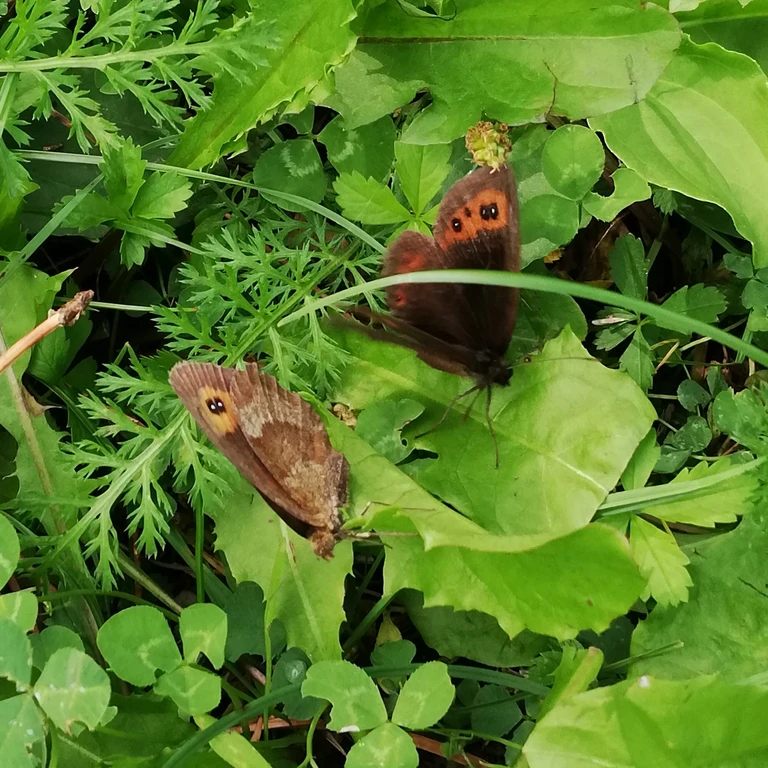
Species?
Erebia aethiops
